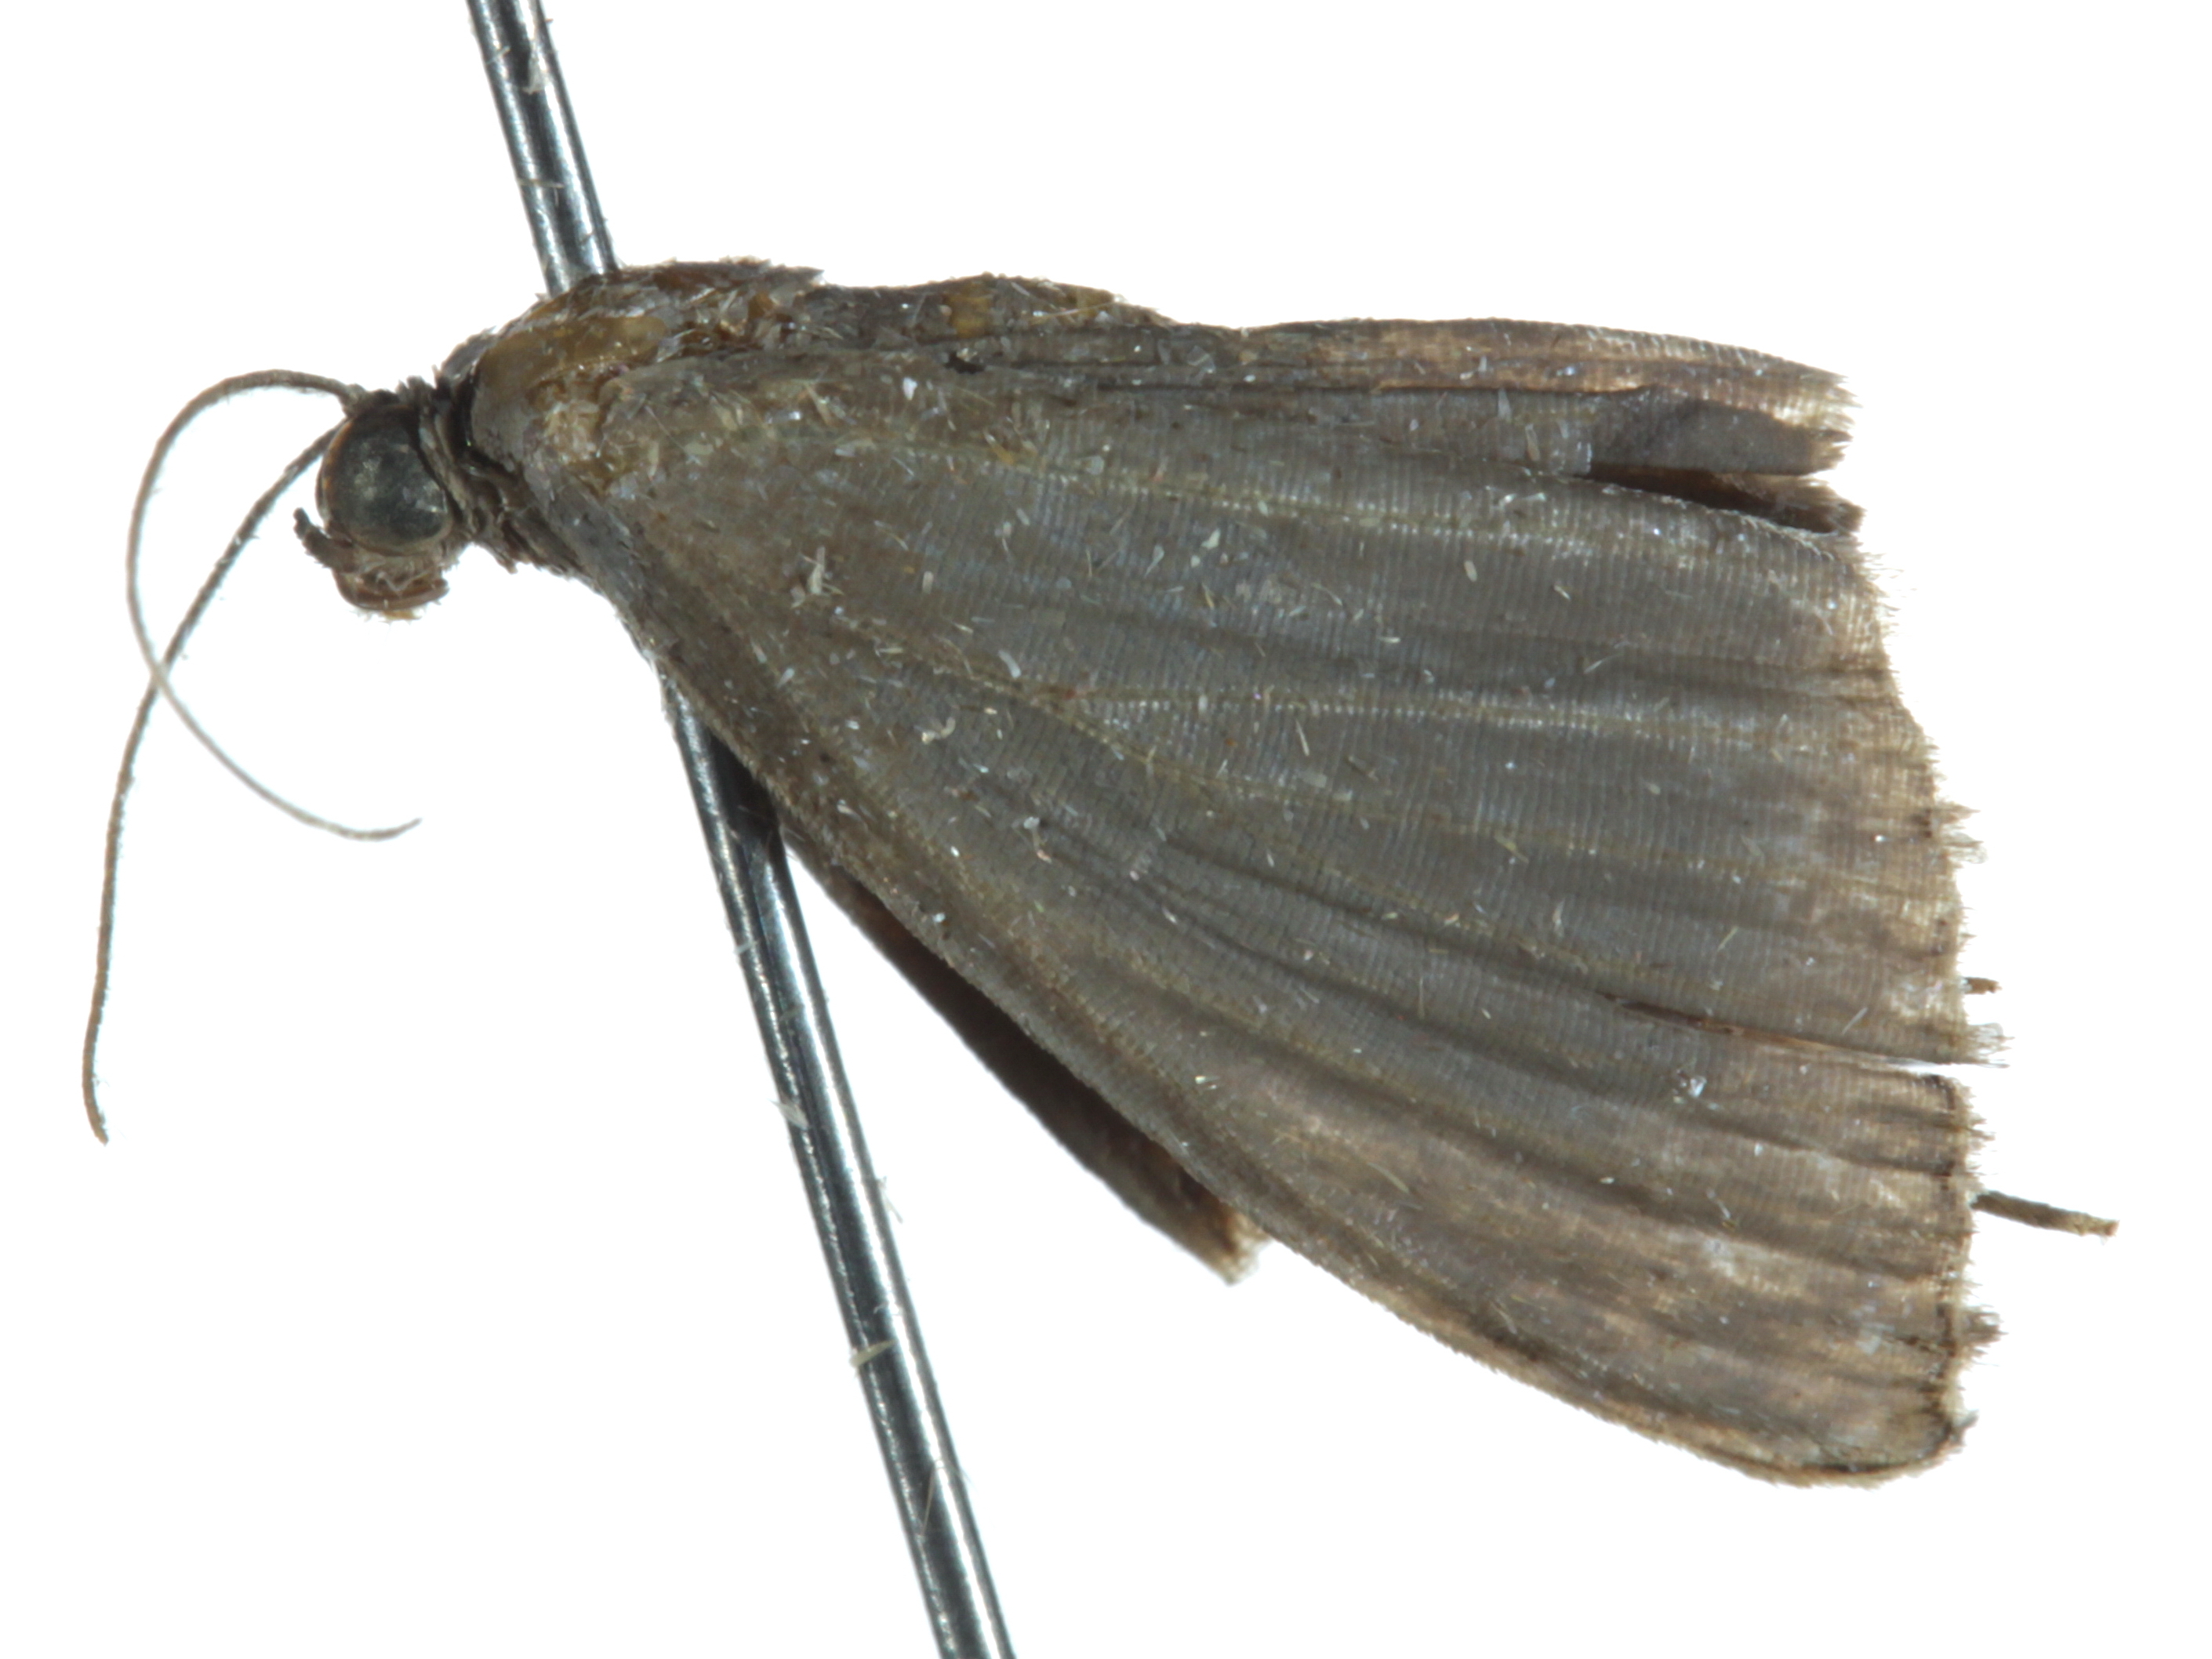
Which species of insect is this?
Entogonia schistacea
